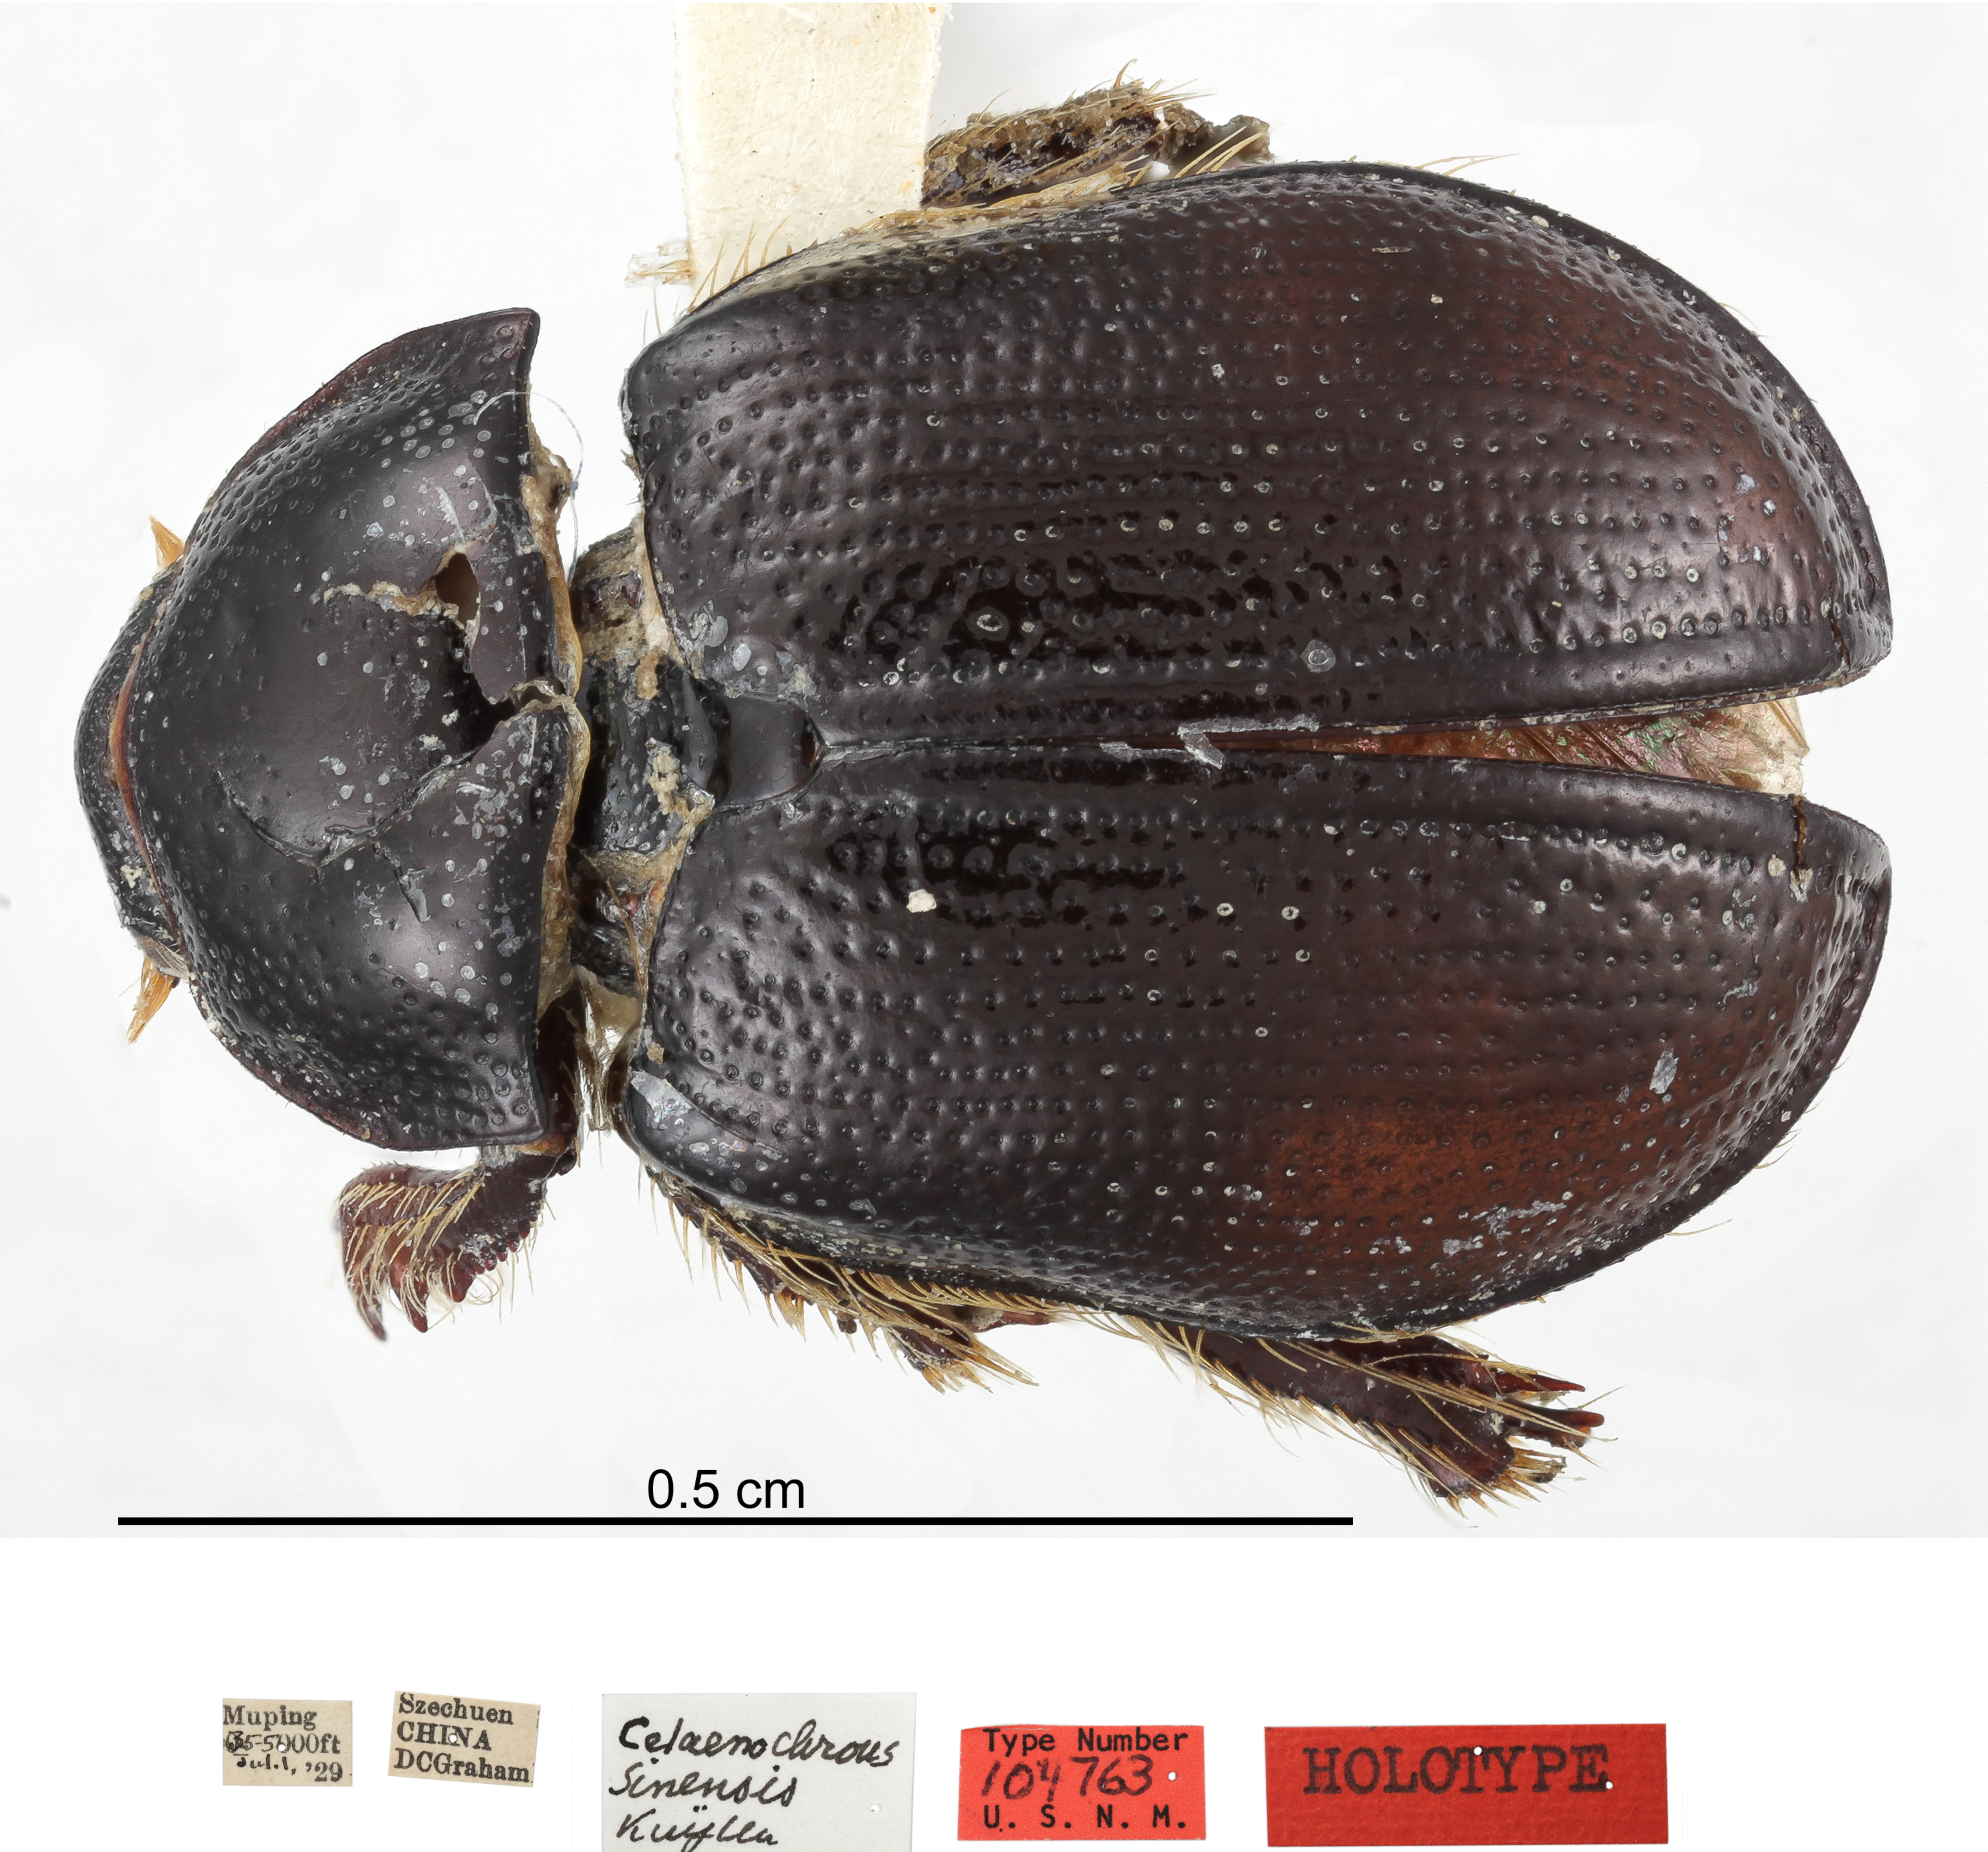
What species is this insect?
Celaenochrous sinensis
